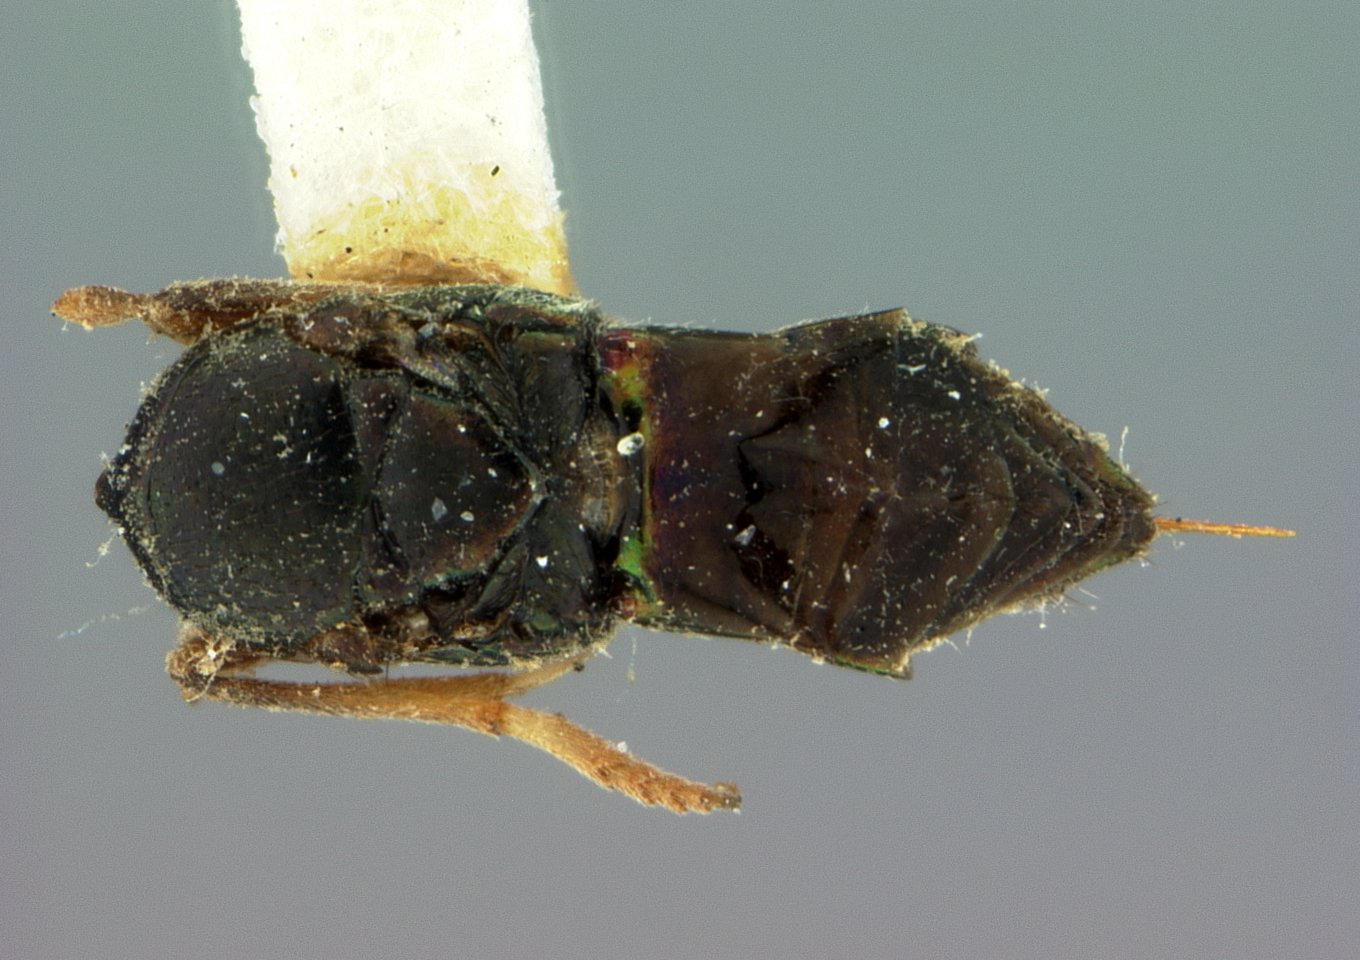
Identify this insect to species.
Cerchysius australiensis
